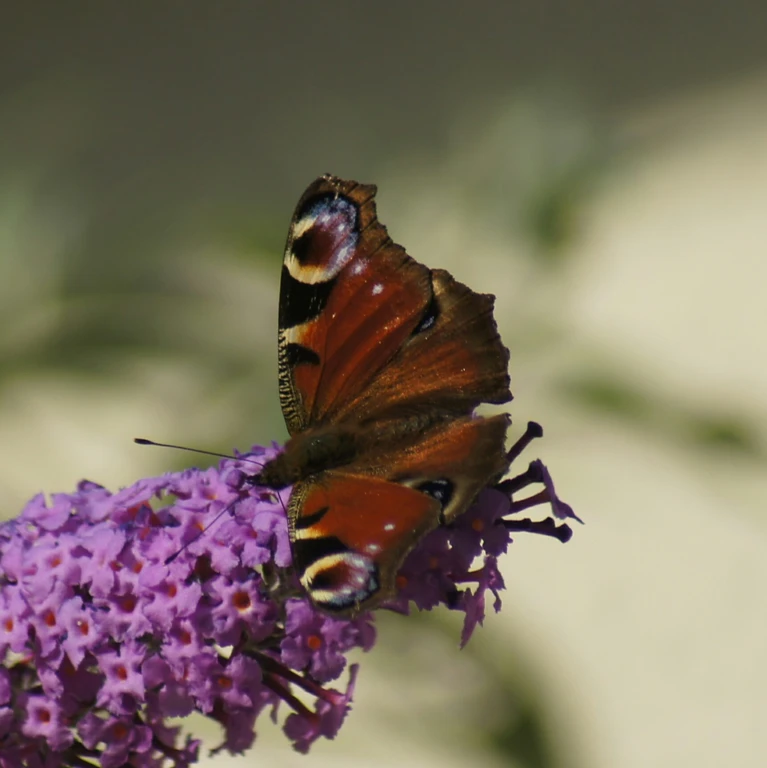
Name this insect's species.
Aglais io
